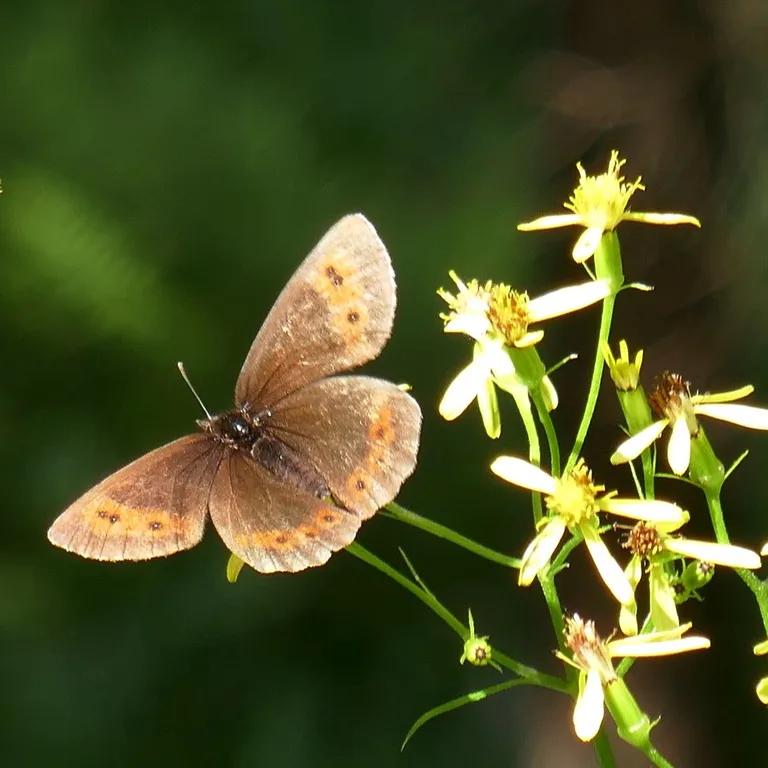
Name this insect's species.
Erebia euryale
